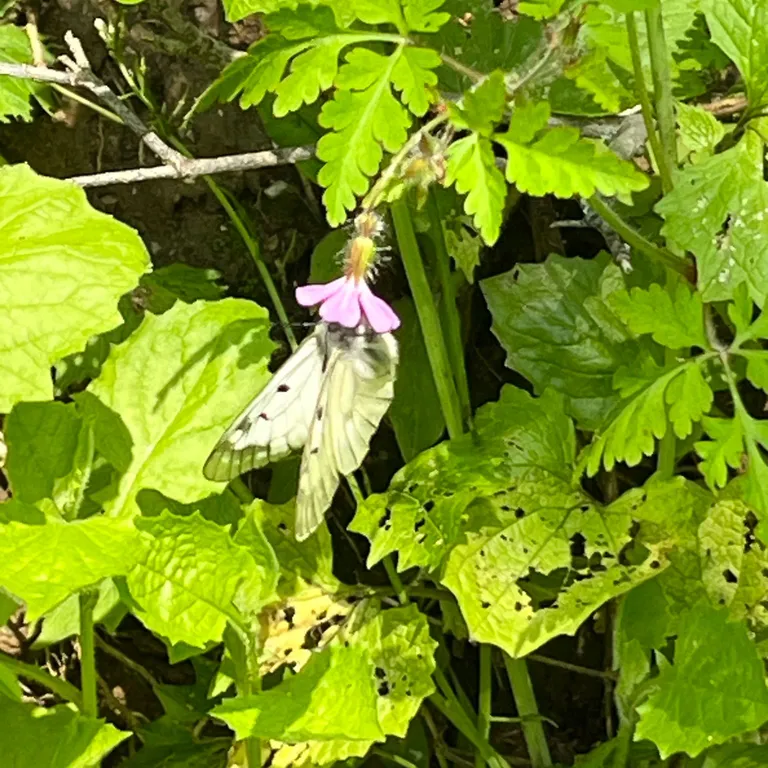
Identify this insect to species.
Parnassius mnemosyne
